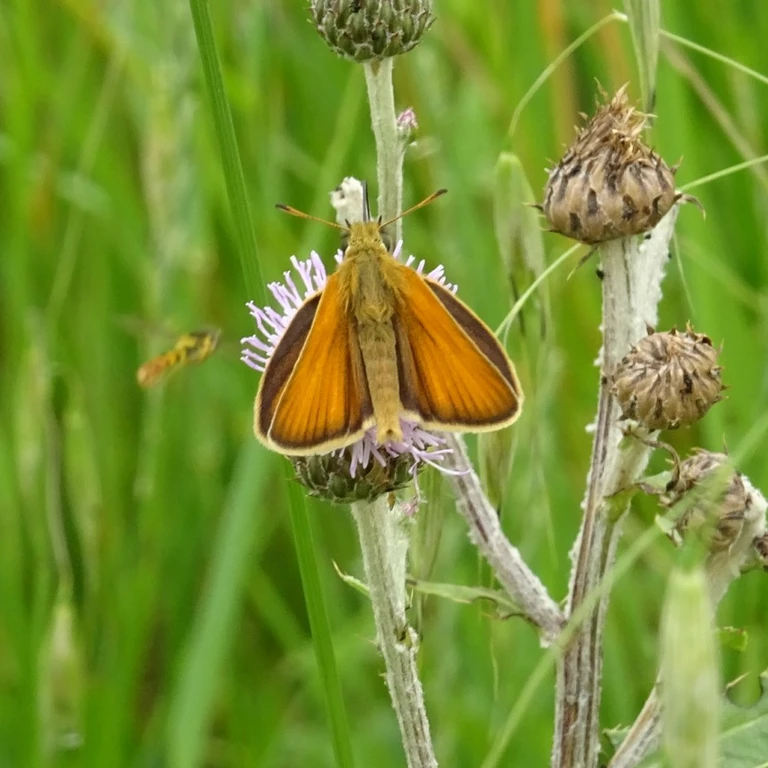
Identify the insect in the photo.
Thymelicus lineola
